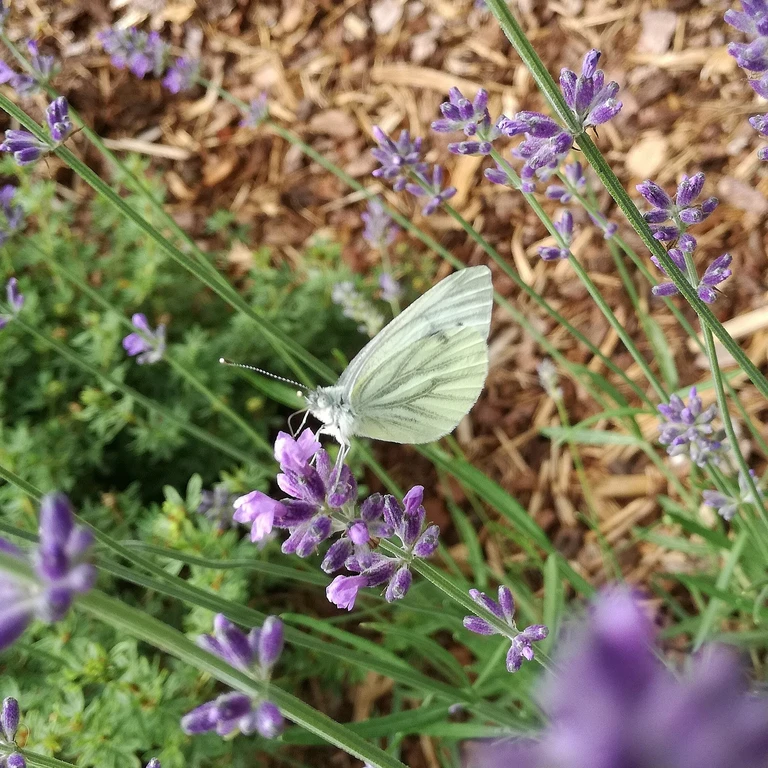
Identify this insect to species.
Pieris napi
